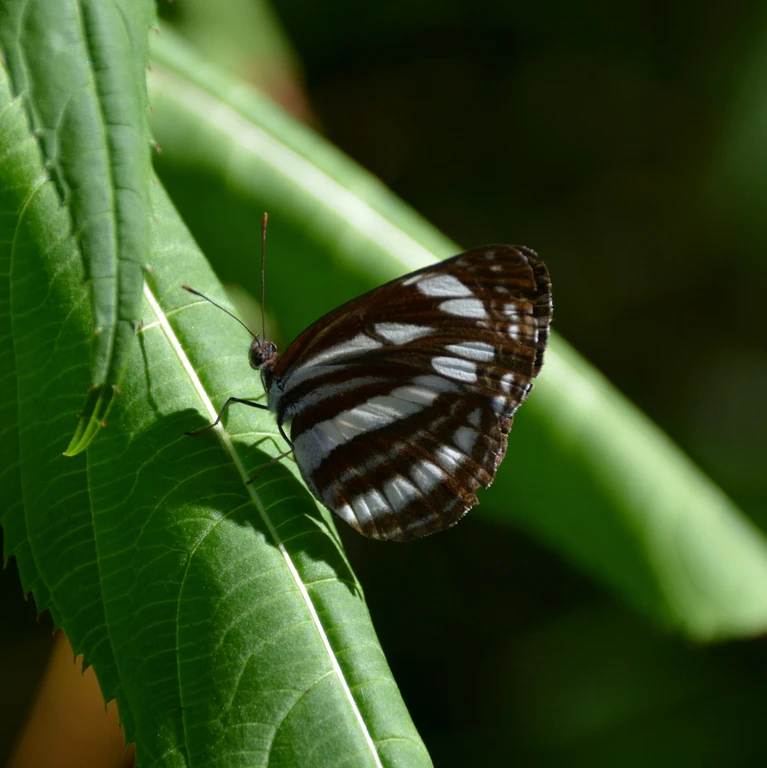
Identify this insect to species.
Neptis sappho
